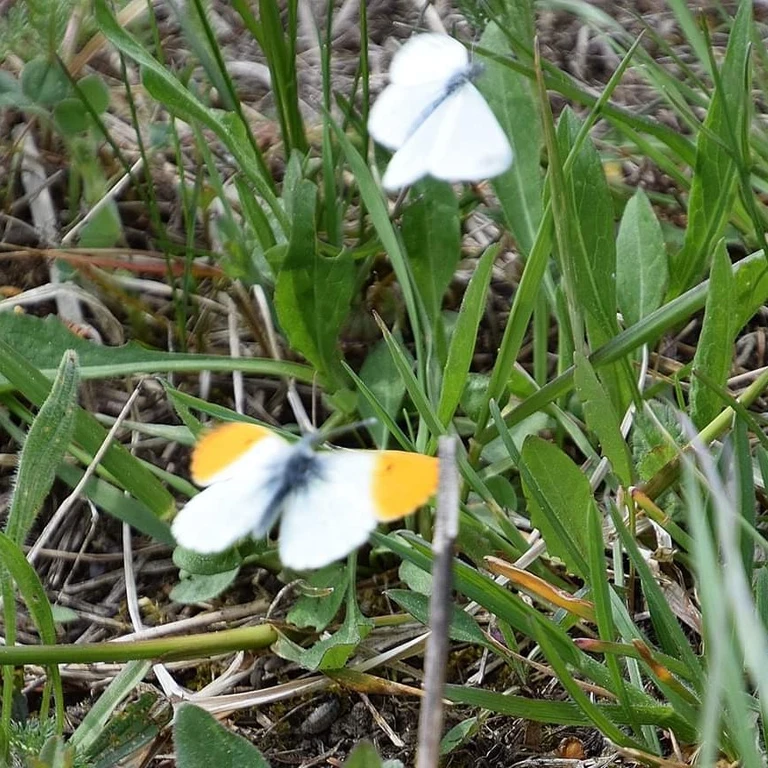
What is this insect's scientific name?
Anthocharis cardamines
